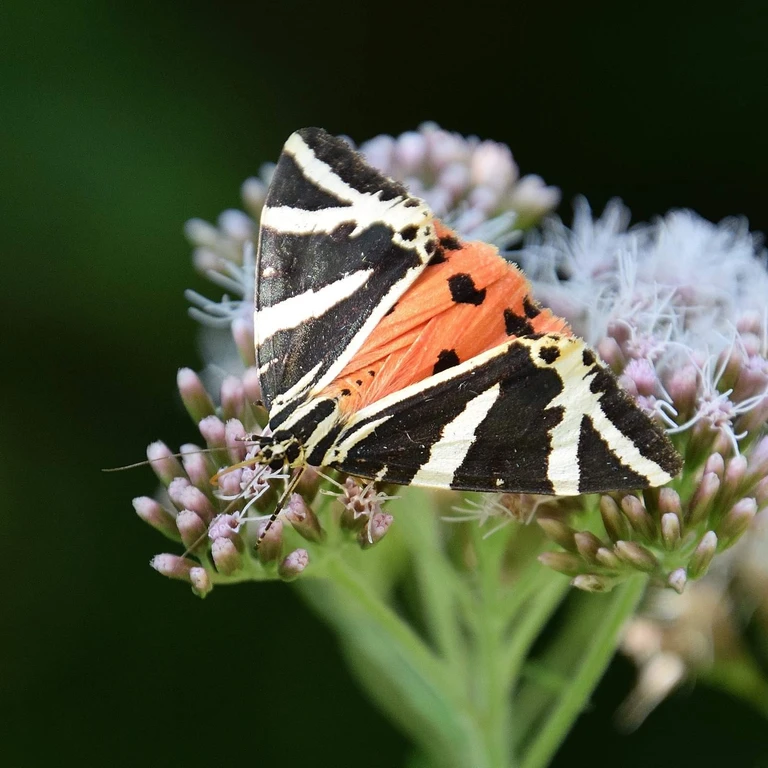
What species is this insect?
Euplagia quadripunctaria
